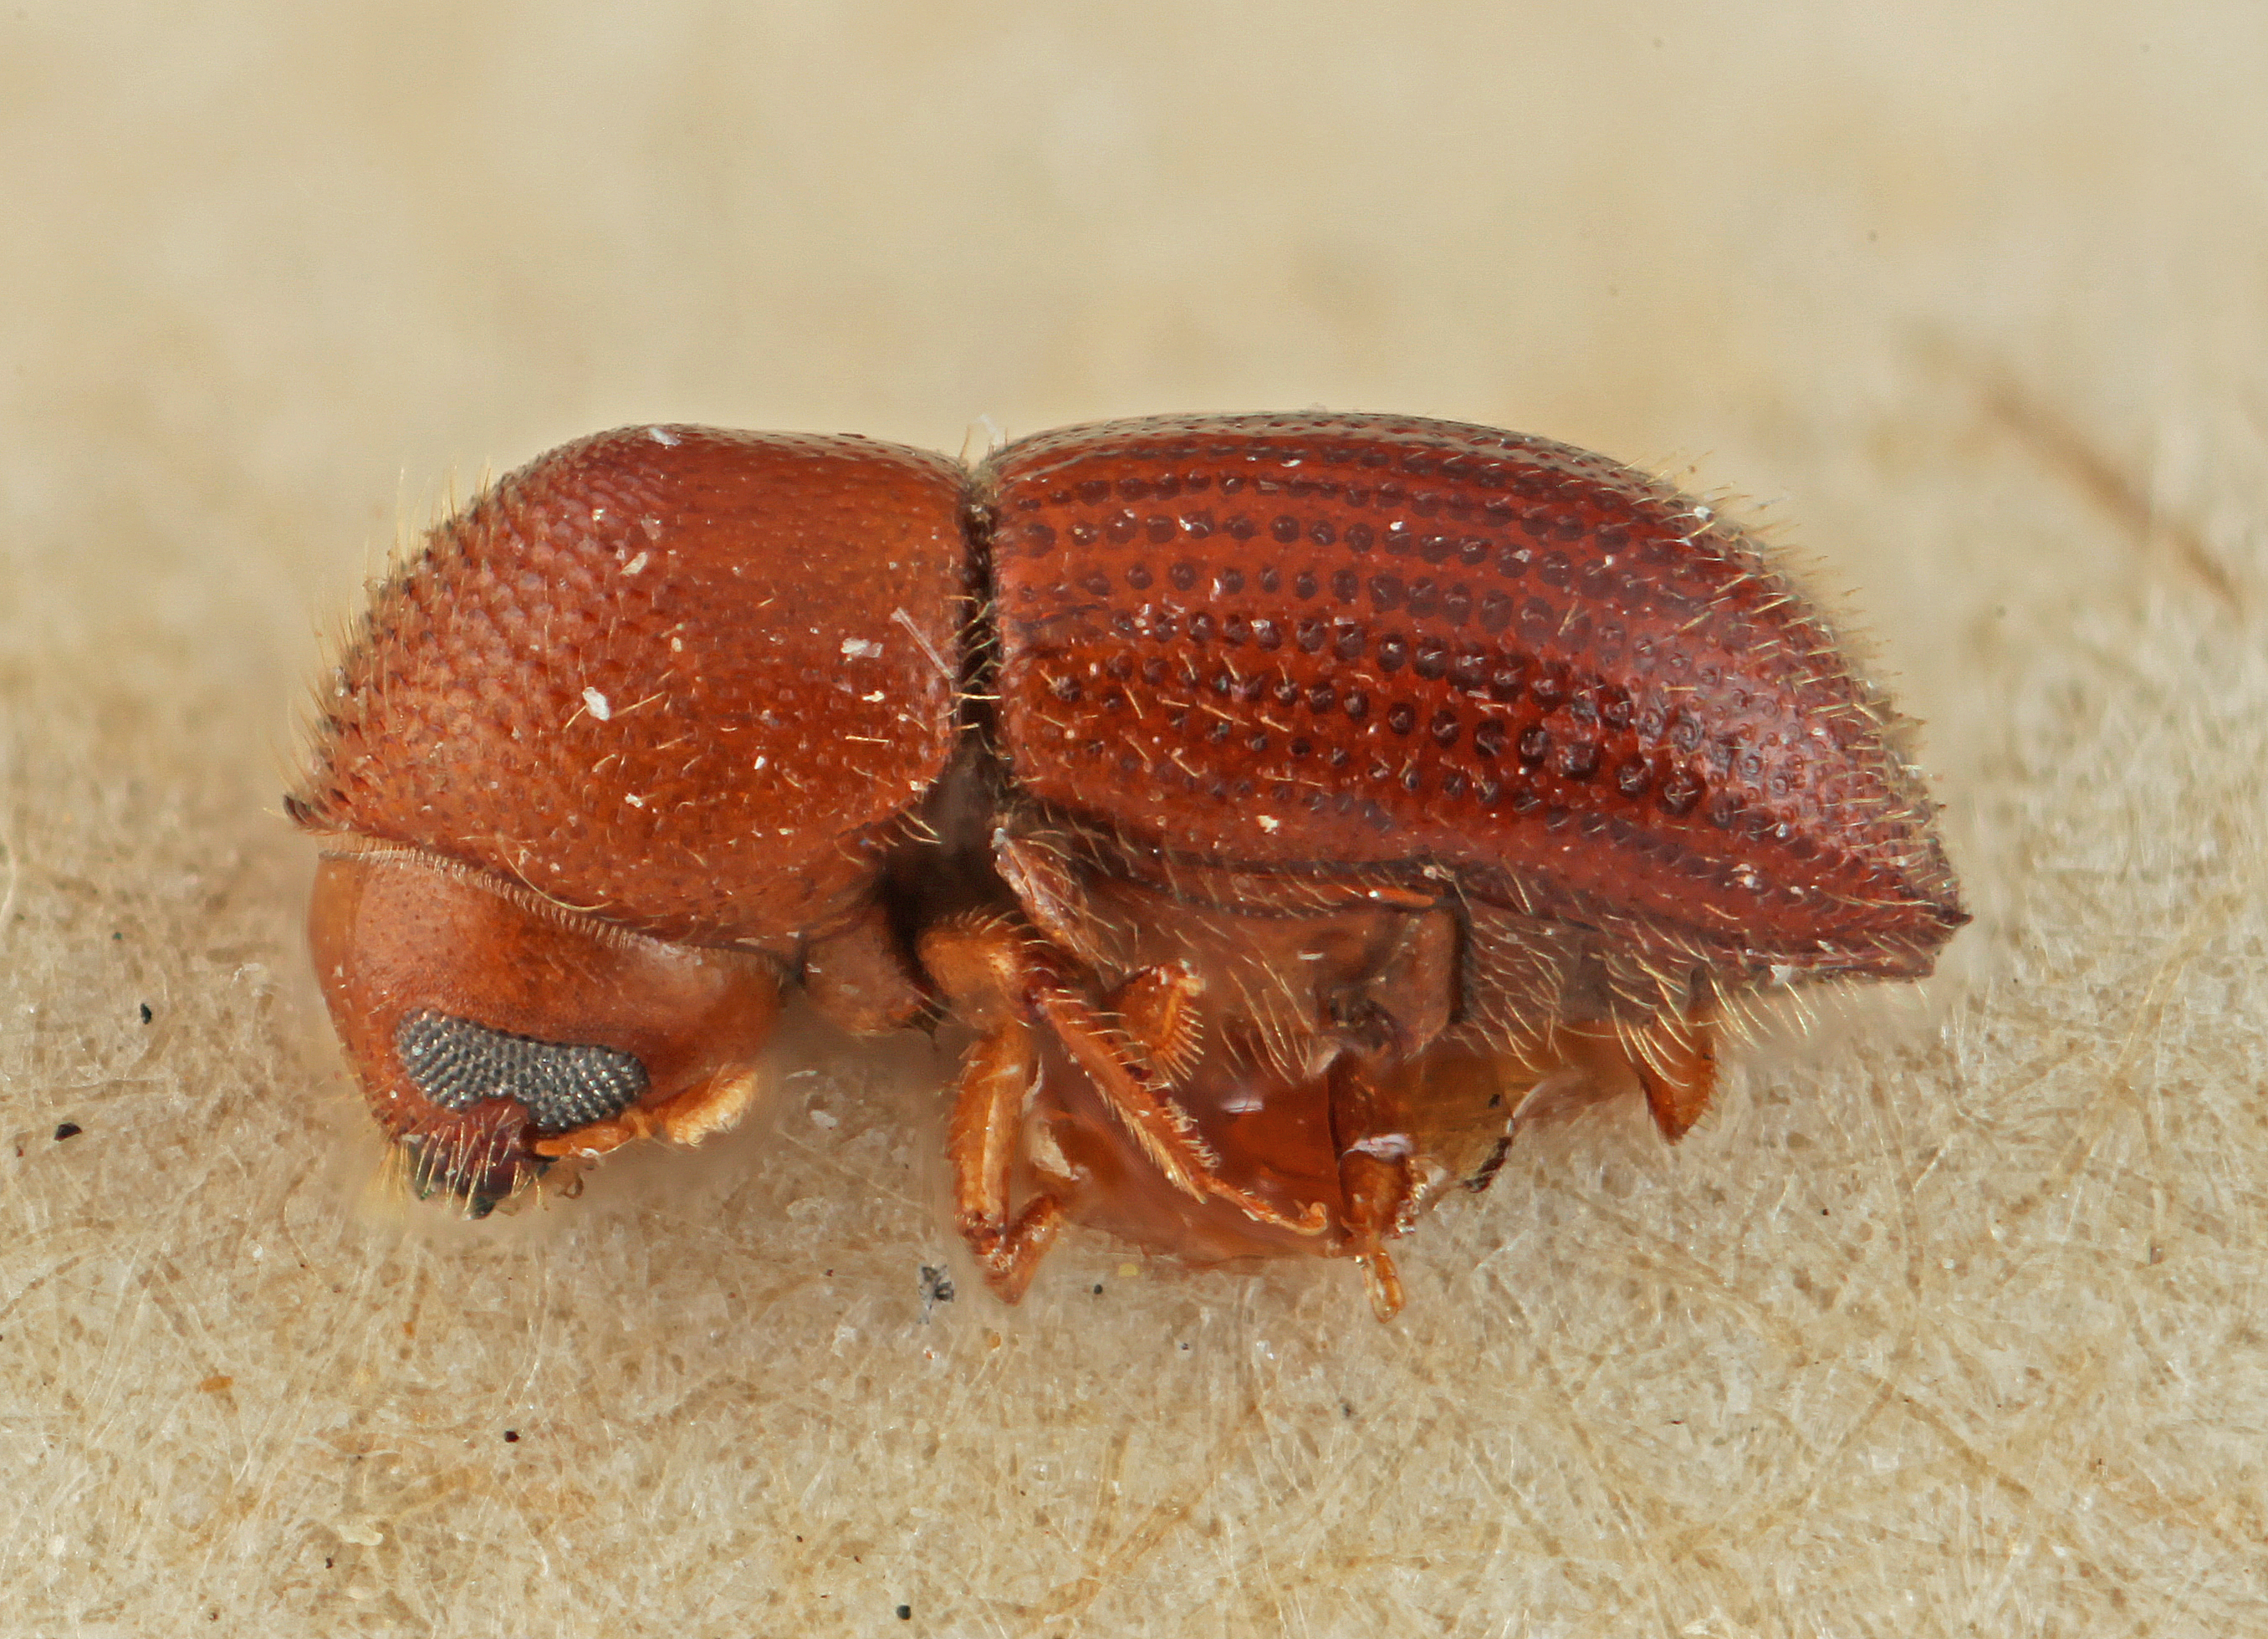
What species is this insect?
Xyleborus ricini
